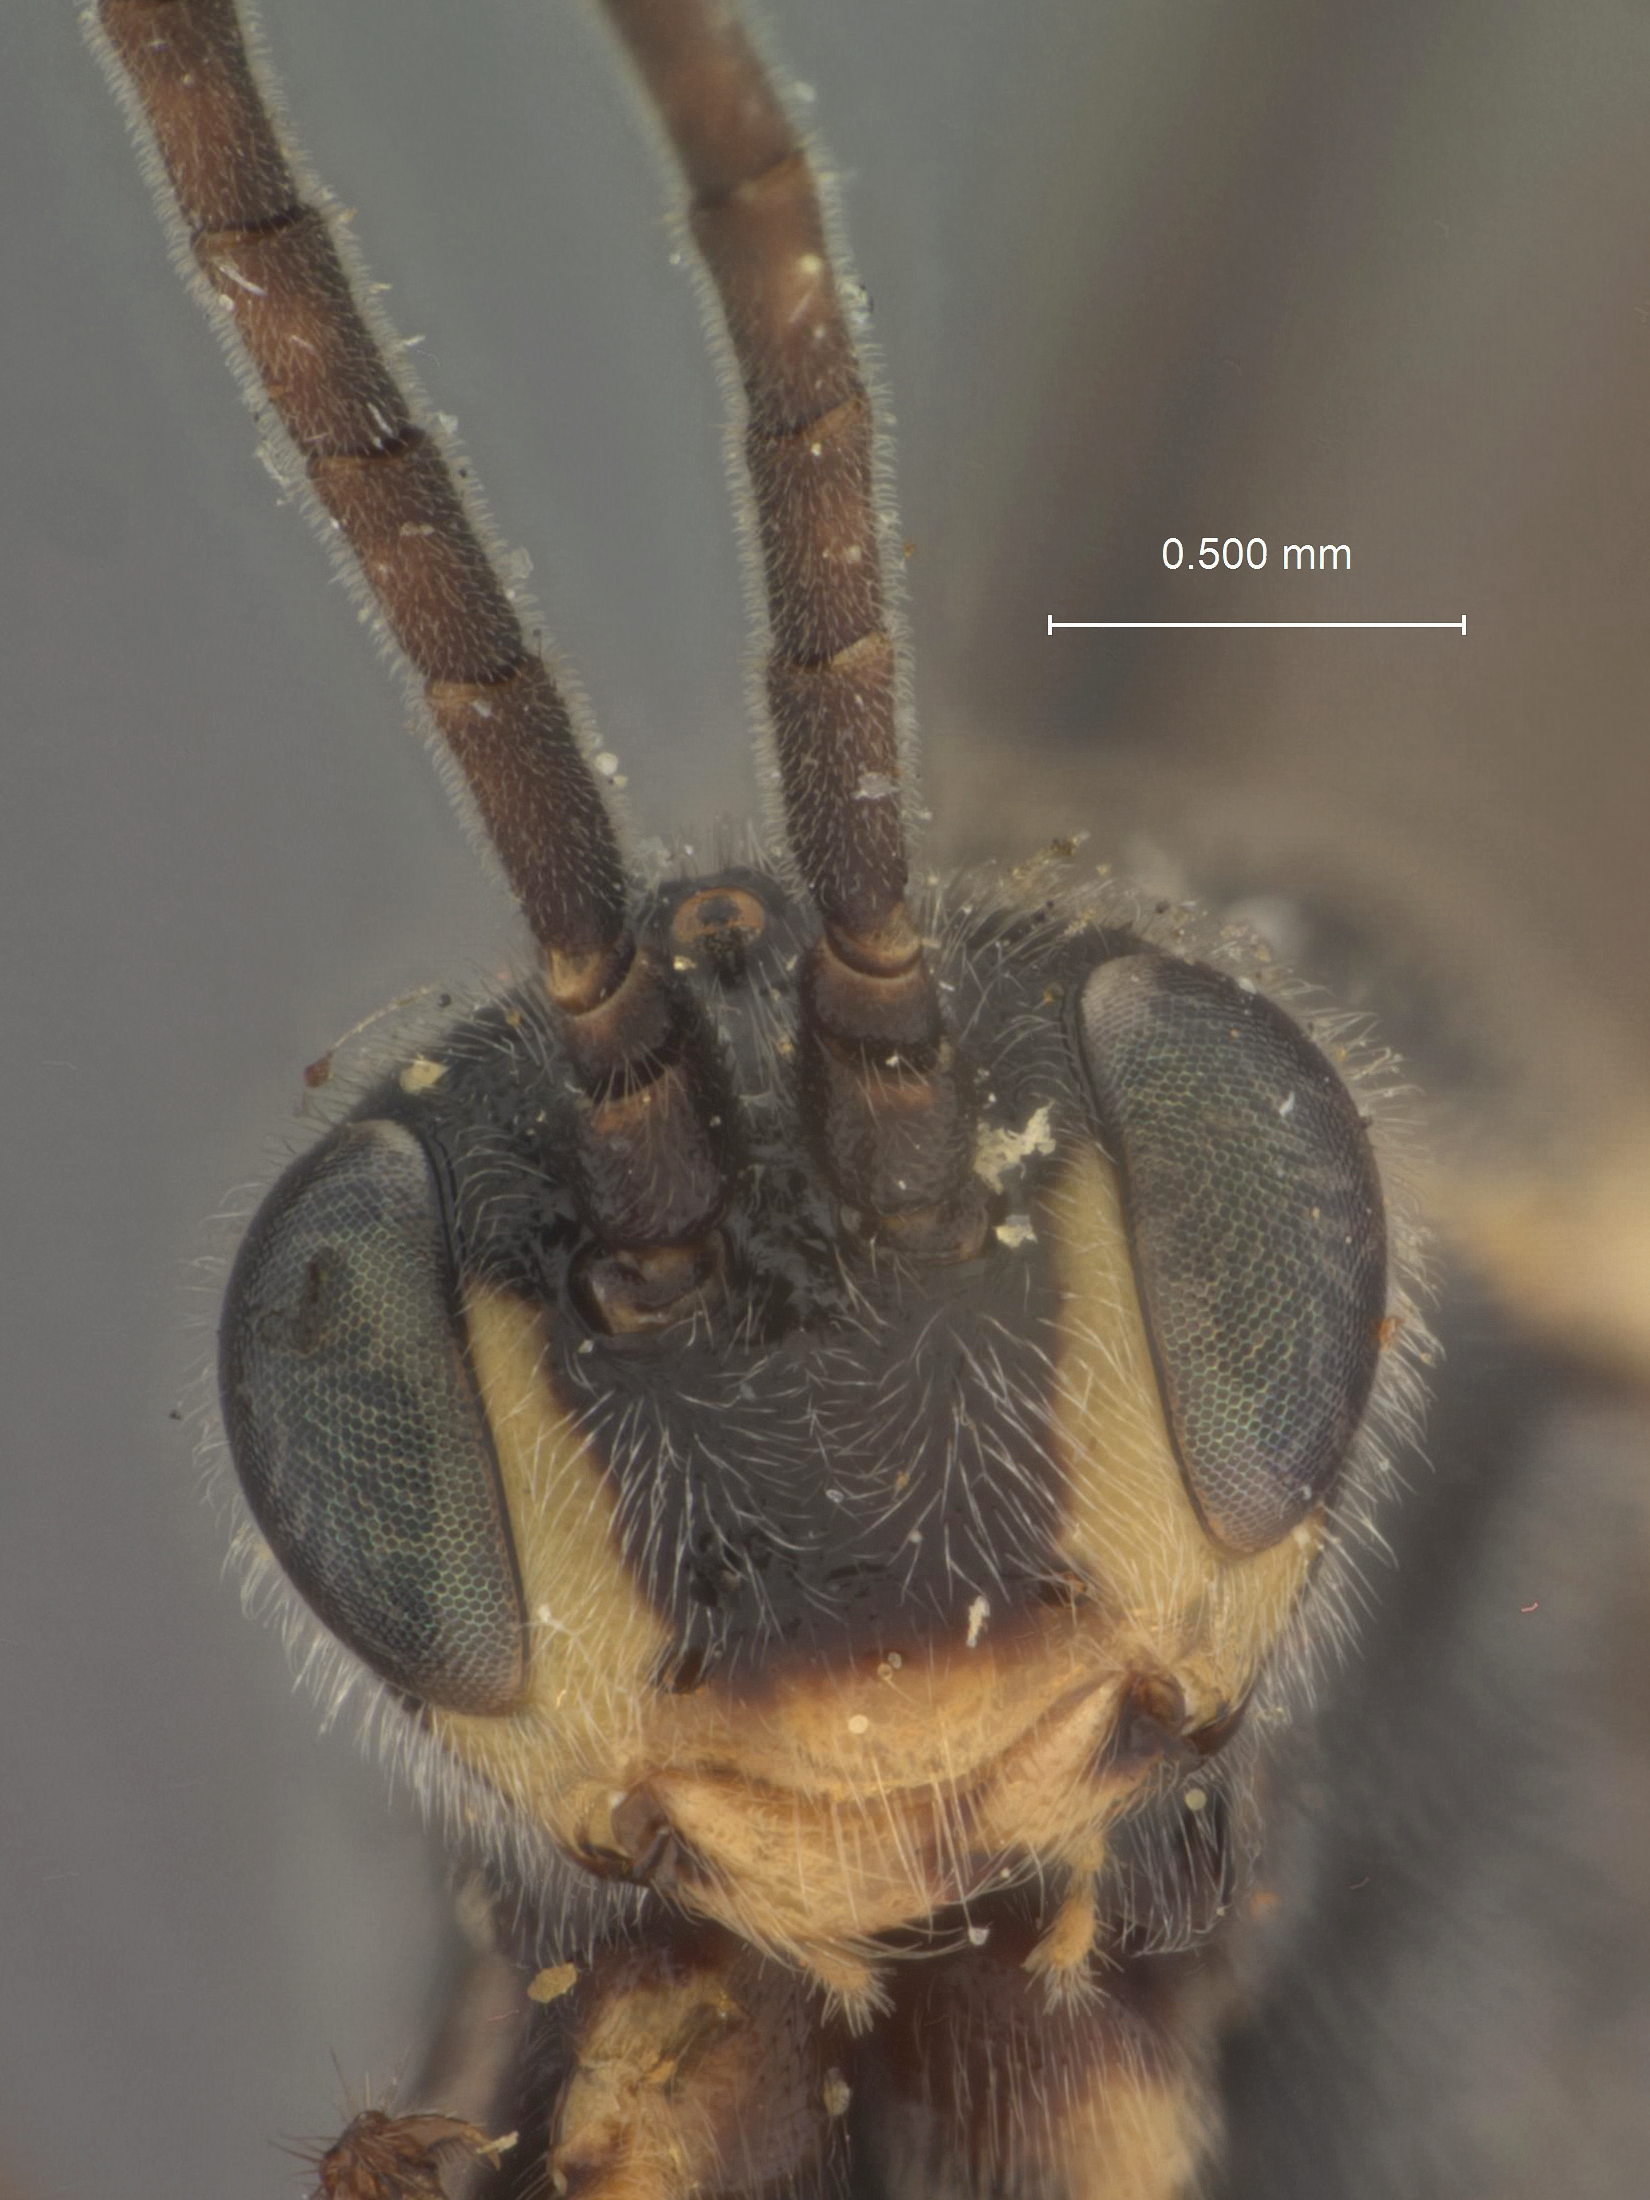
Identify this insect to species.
Diaborus maculifrons
